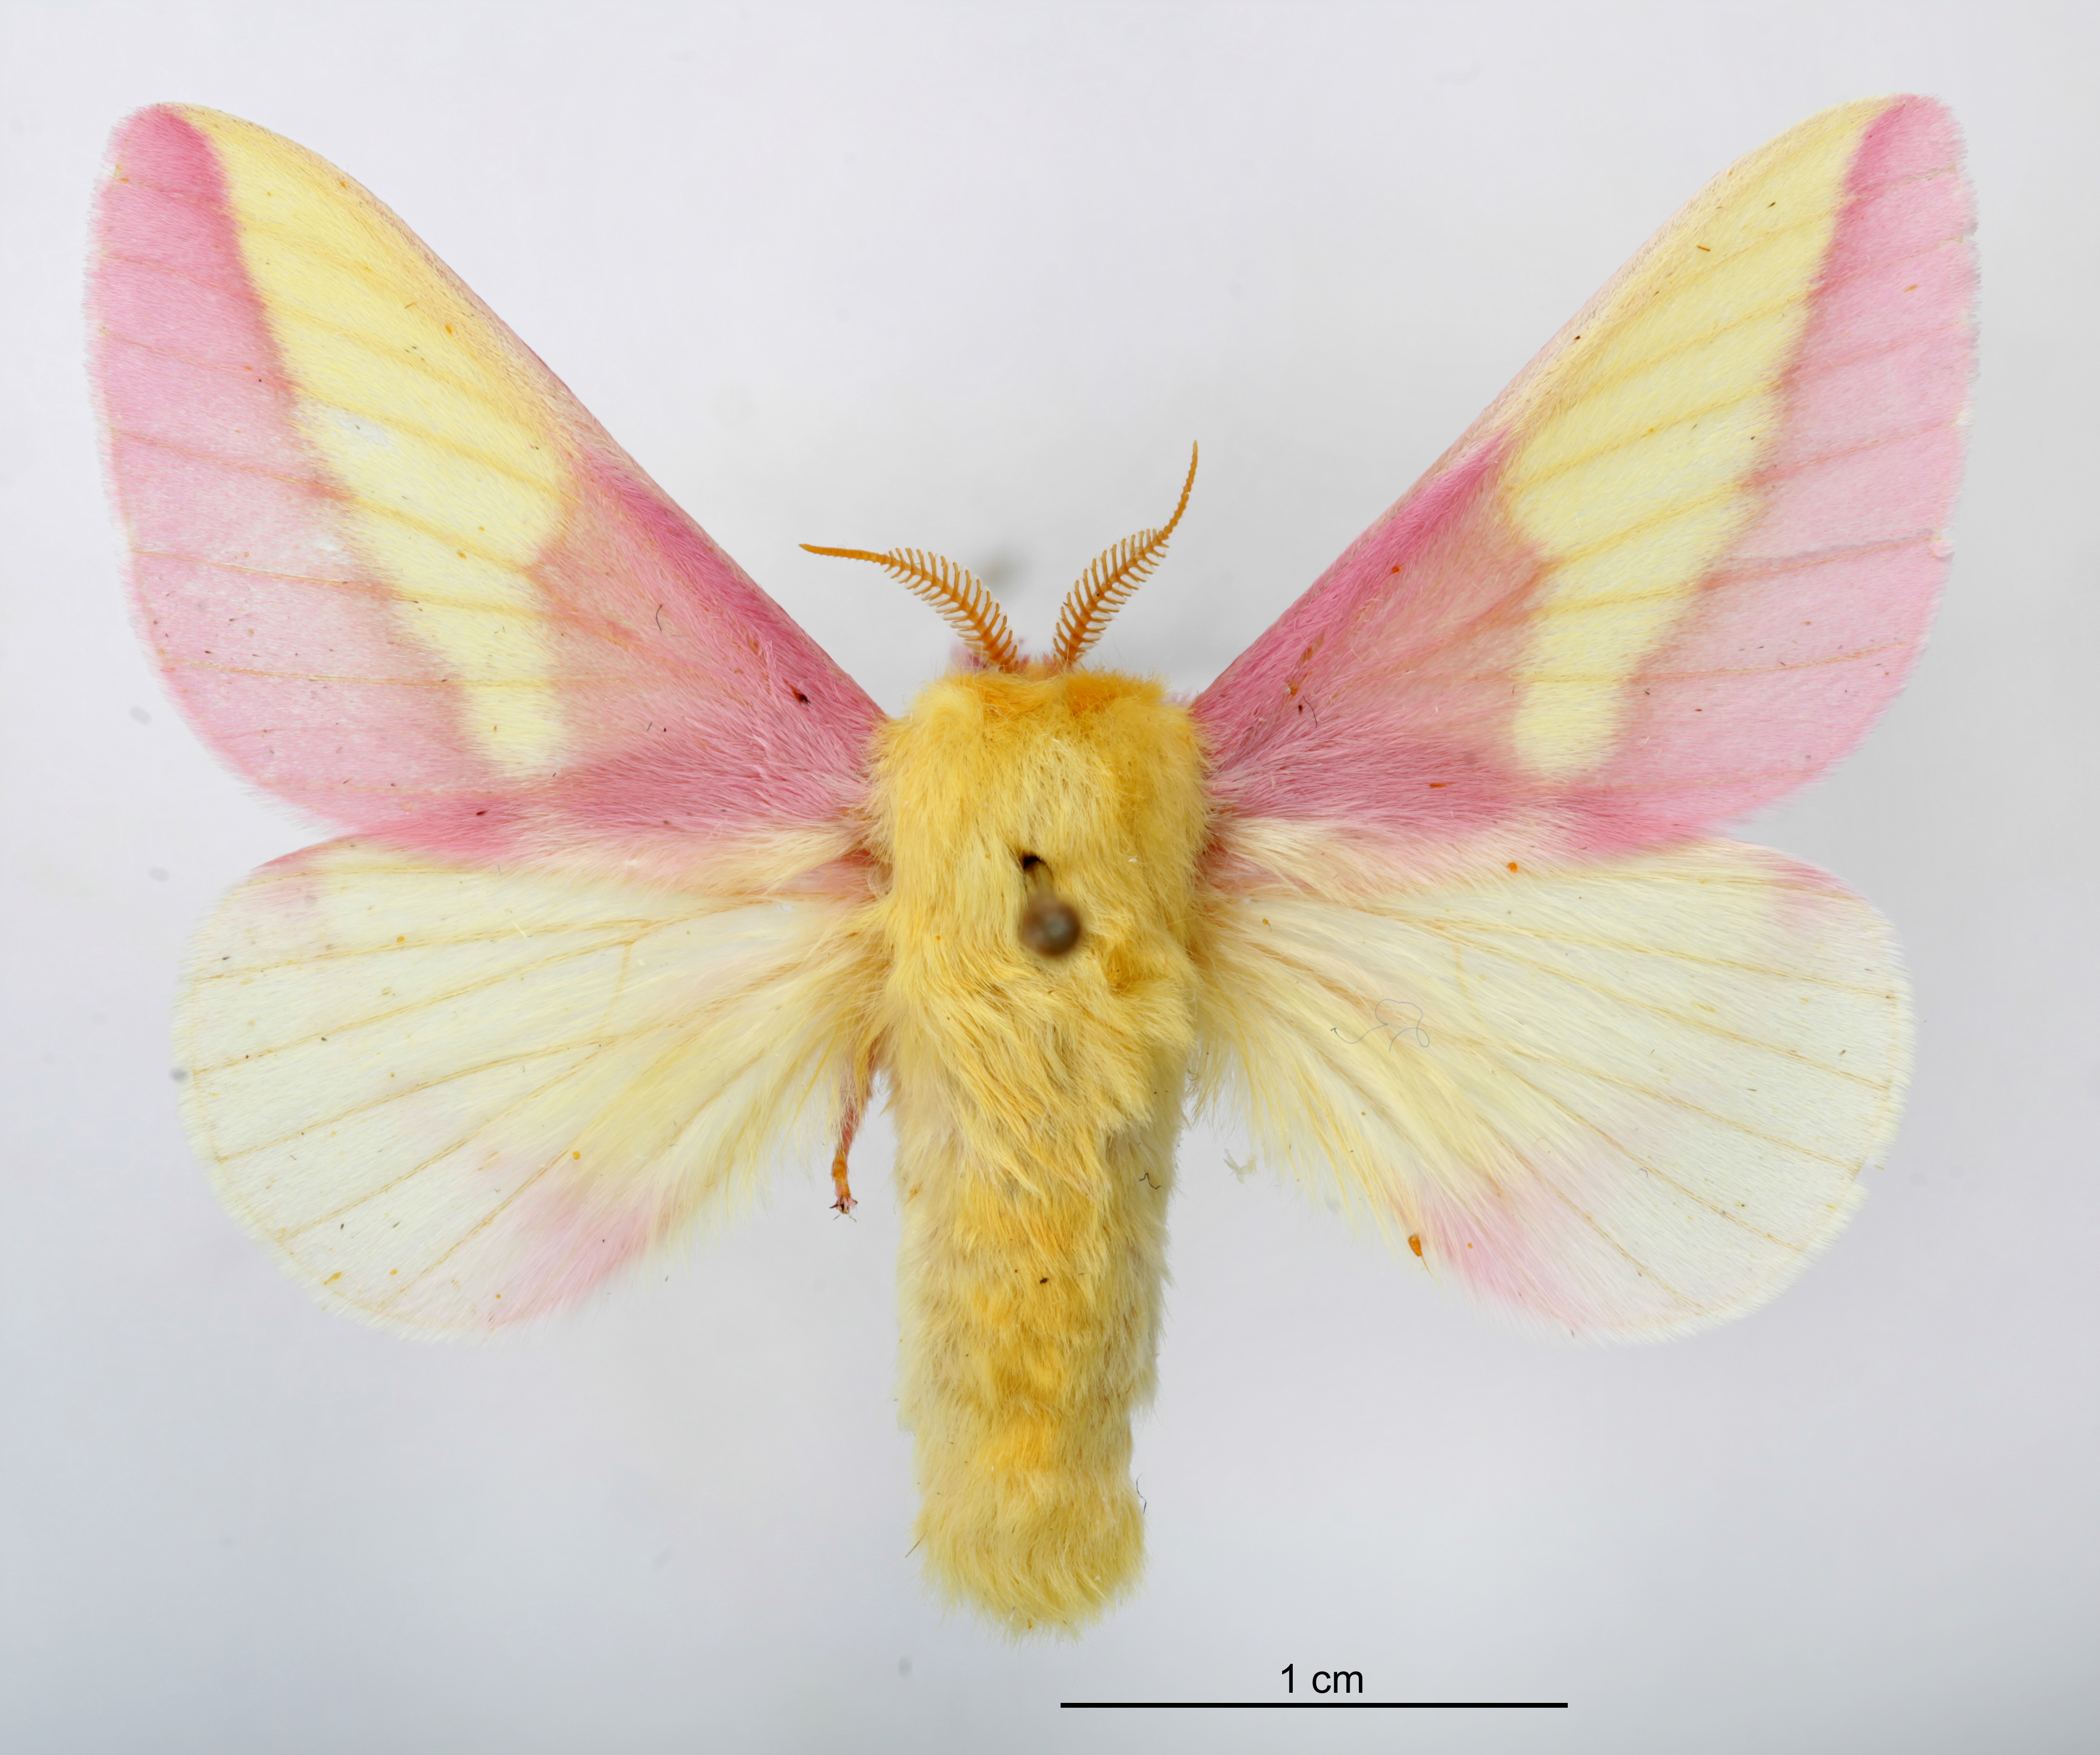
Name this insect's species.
Dryocampa rubicunda
